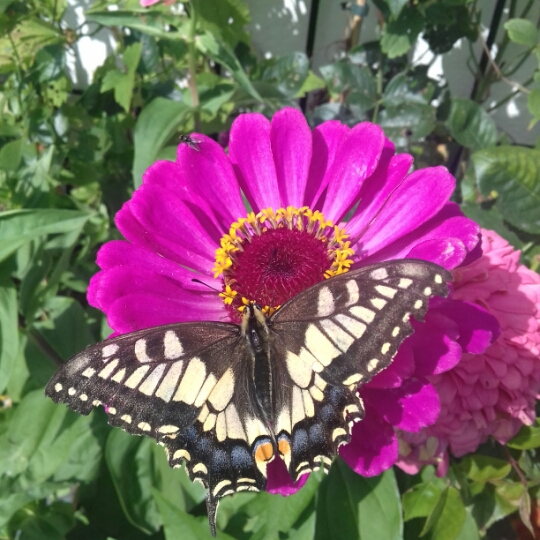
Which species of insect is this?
Papilio machaon
